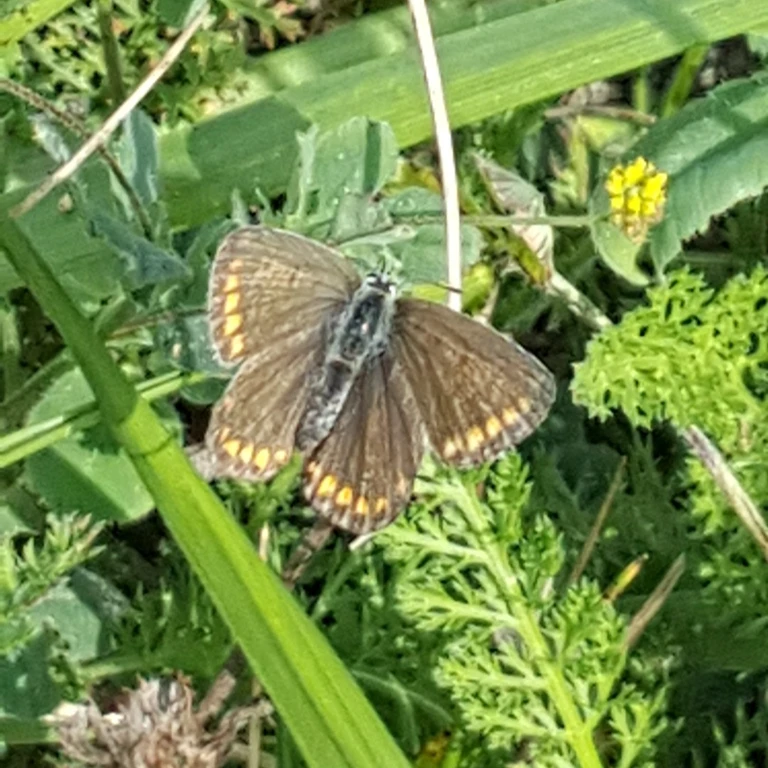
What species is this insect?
Aricia agestis/artaxerxes
